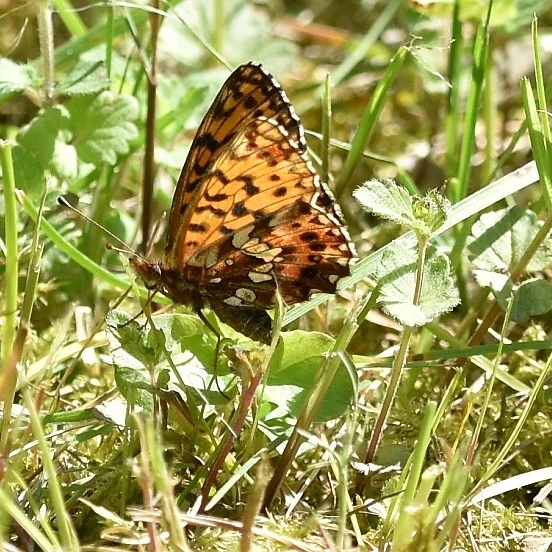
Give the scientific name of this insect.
Boloria dia
